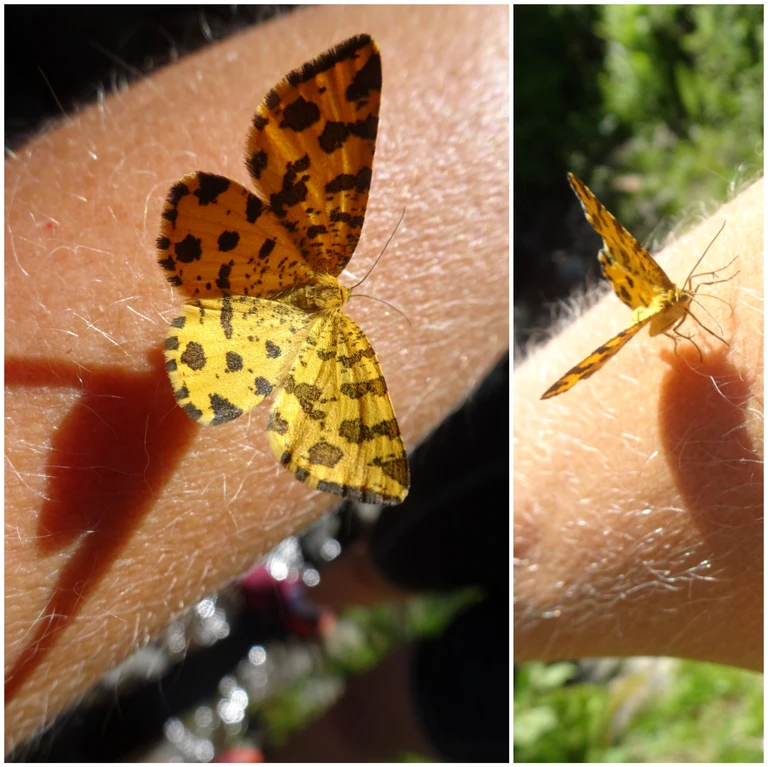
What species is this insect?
Pseudopanthera macularia
